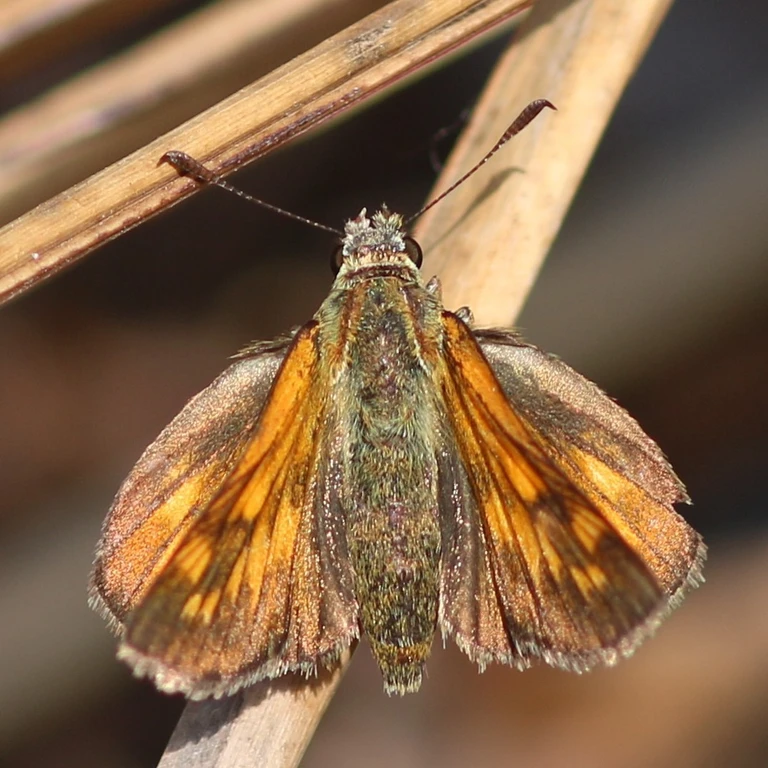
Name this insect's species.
Ochlodes sylvanus (also Ochlodes venata)
